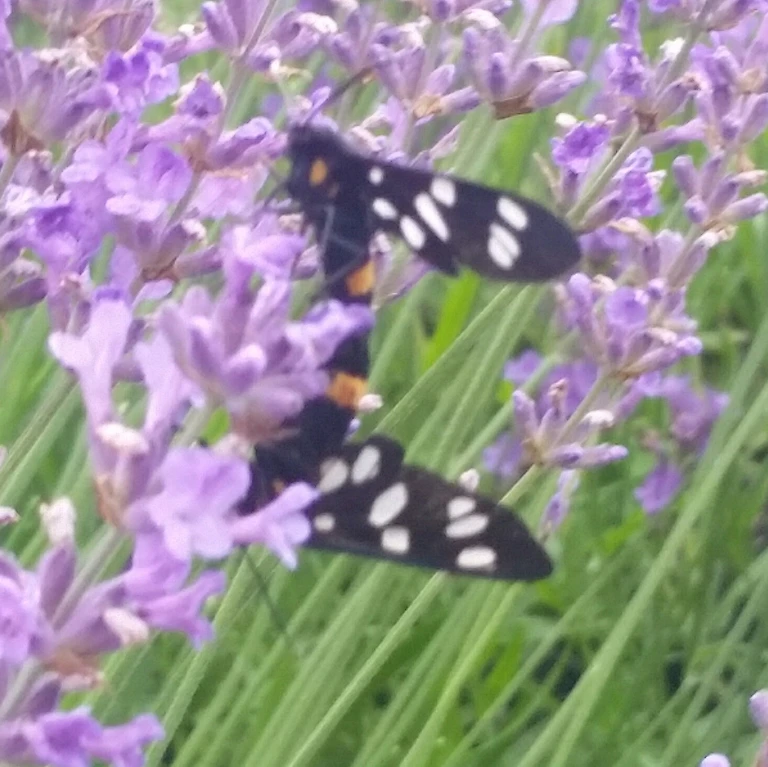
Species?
Amata phegea
